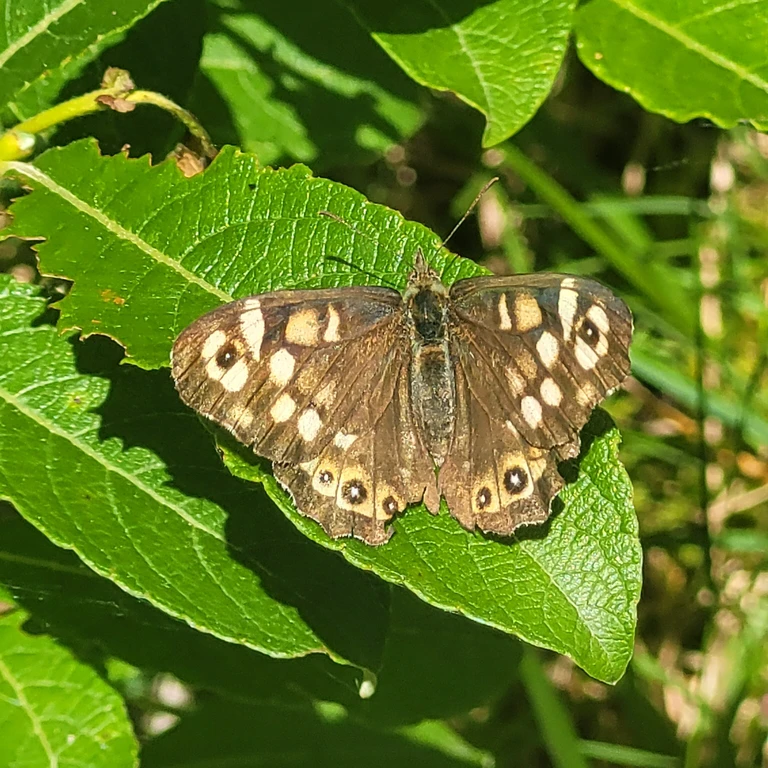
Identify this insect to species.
Pararge aegeria
